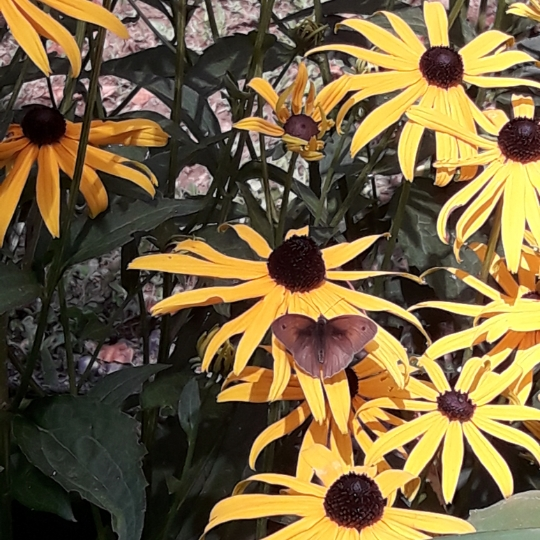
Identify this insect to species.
Maniola jurtina
